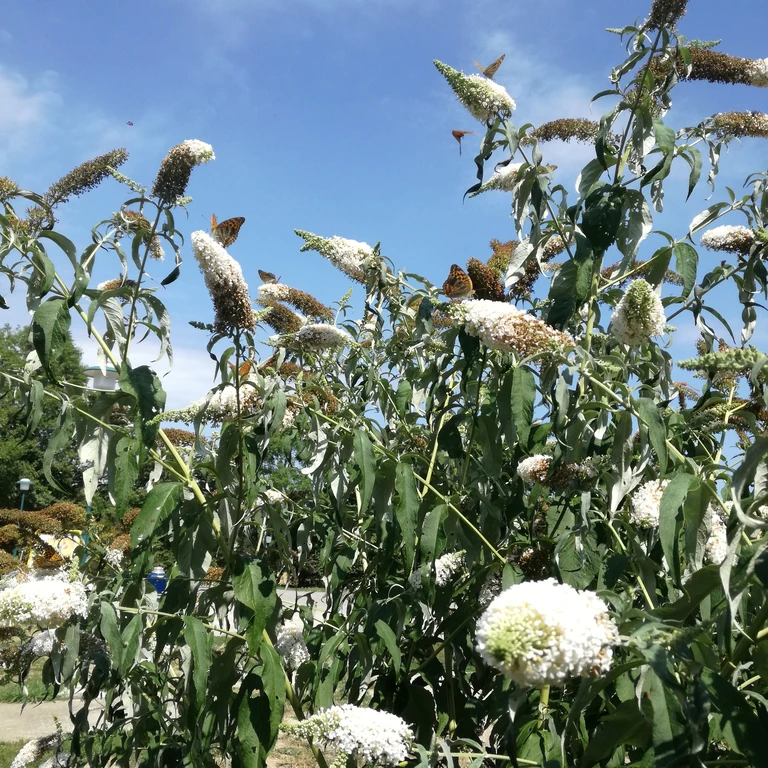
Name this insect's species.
Argynnis paphia
